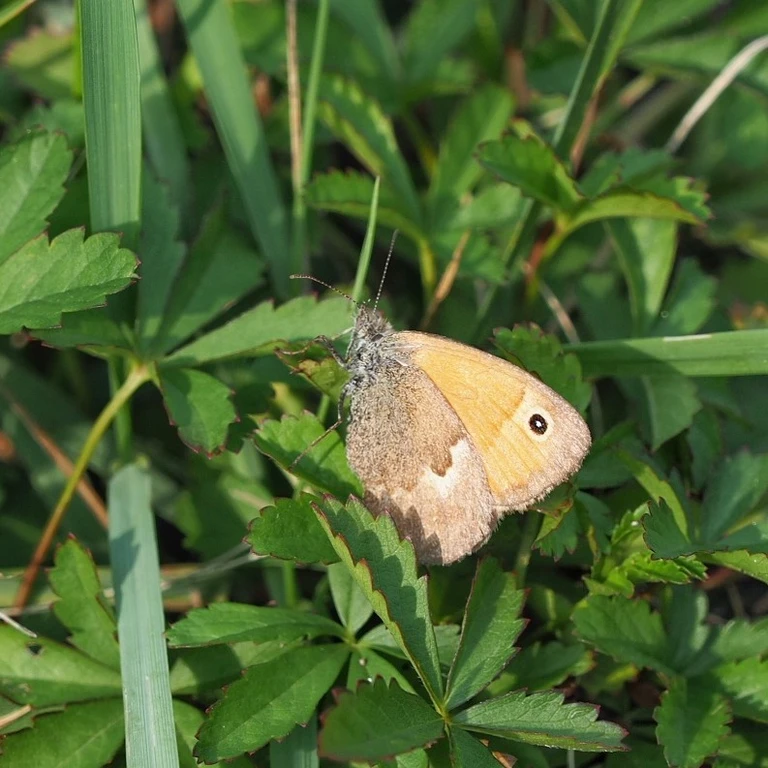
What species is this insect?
Coenonympha pamphilus
